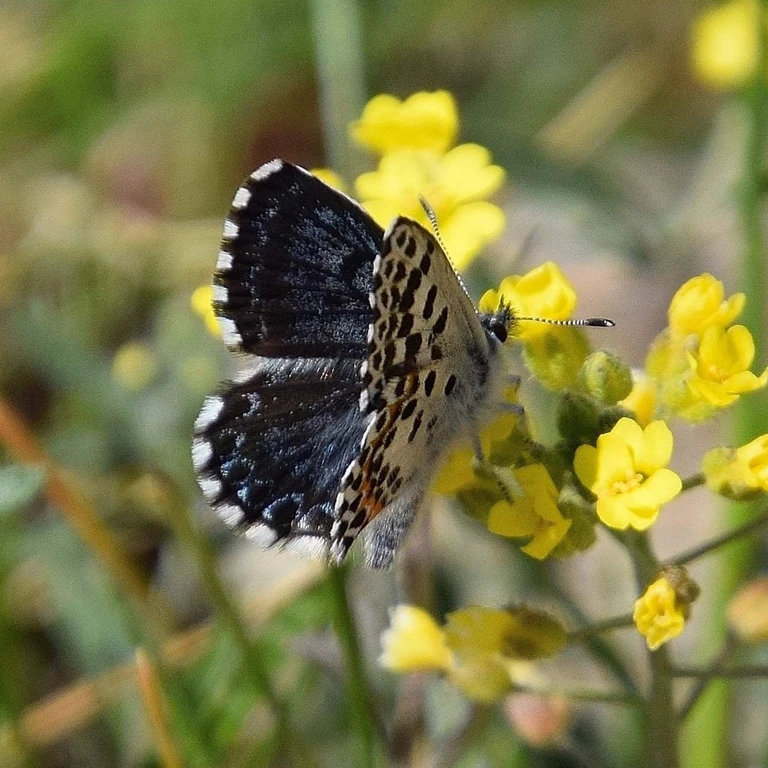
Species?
Scolitantides orion
